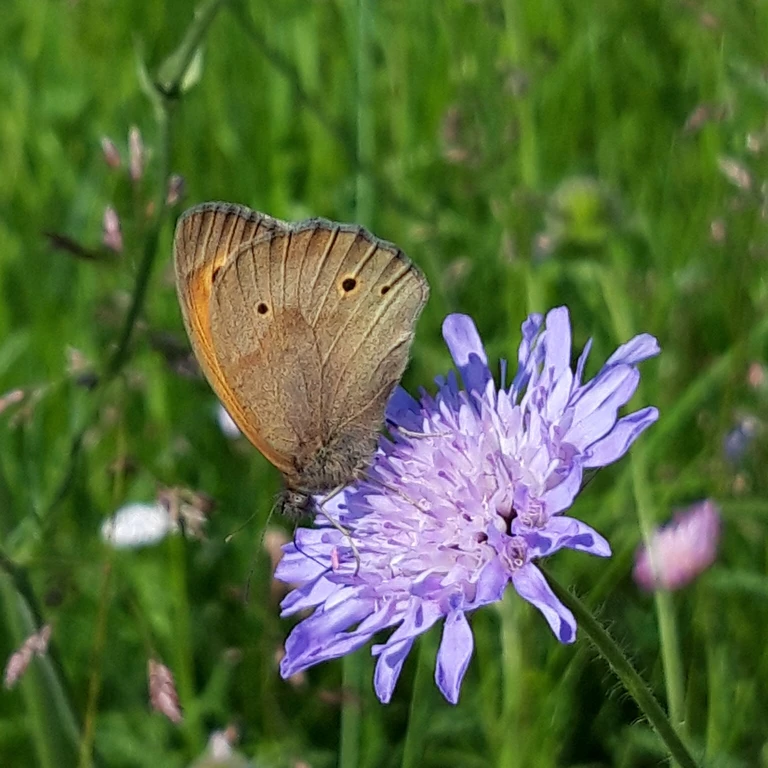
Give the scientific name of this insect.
Maniola jurtina
